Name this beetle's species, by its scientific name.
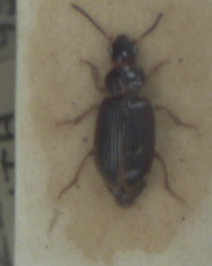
Bradycellus harpalinus
